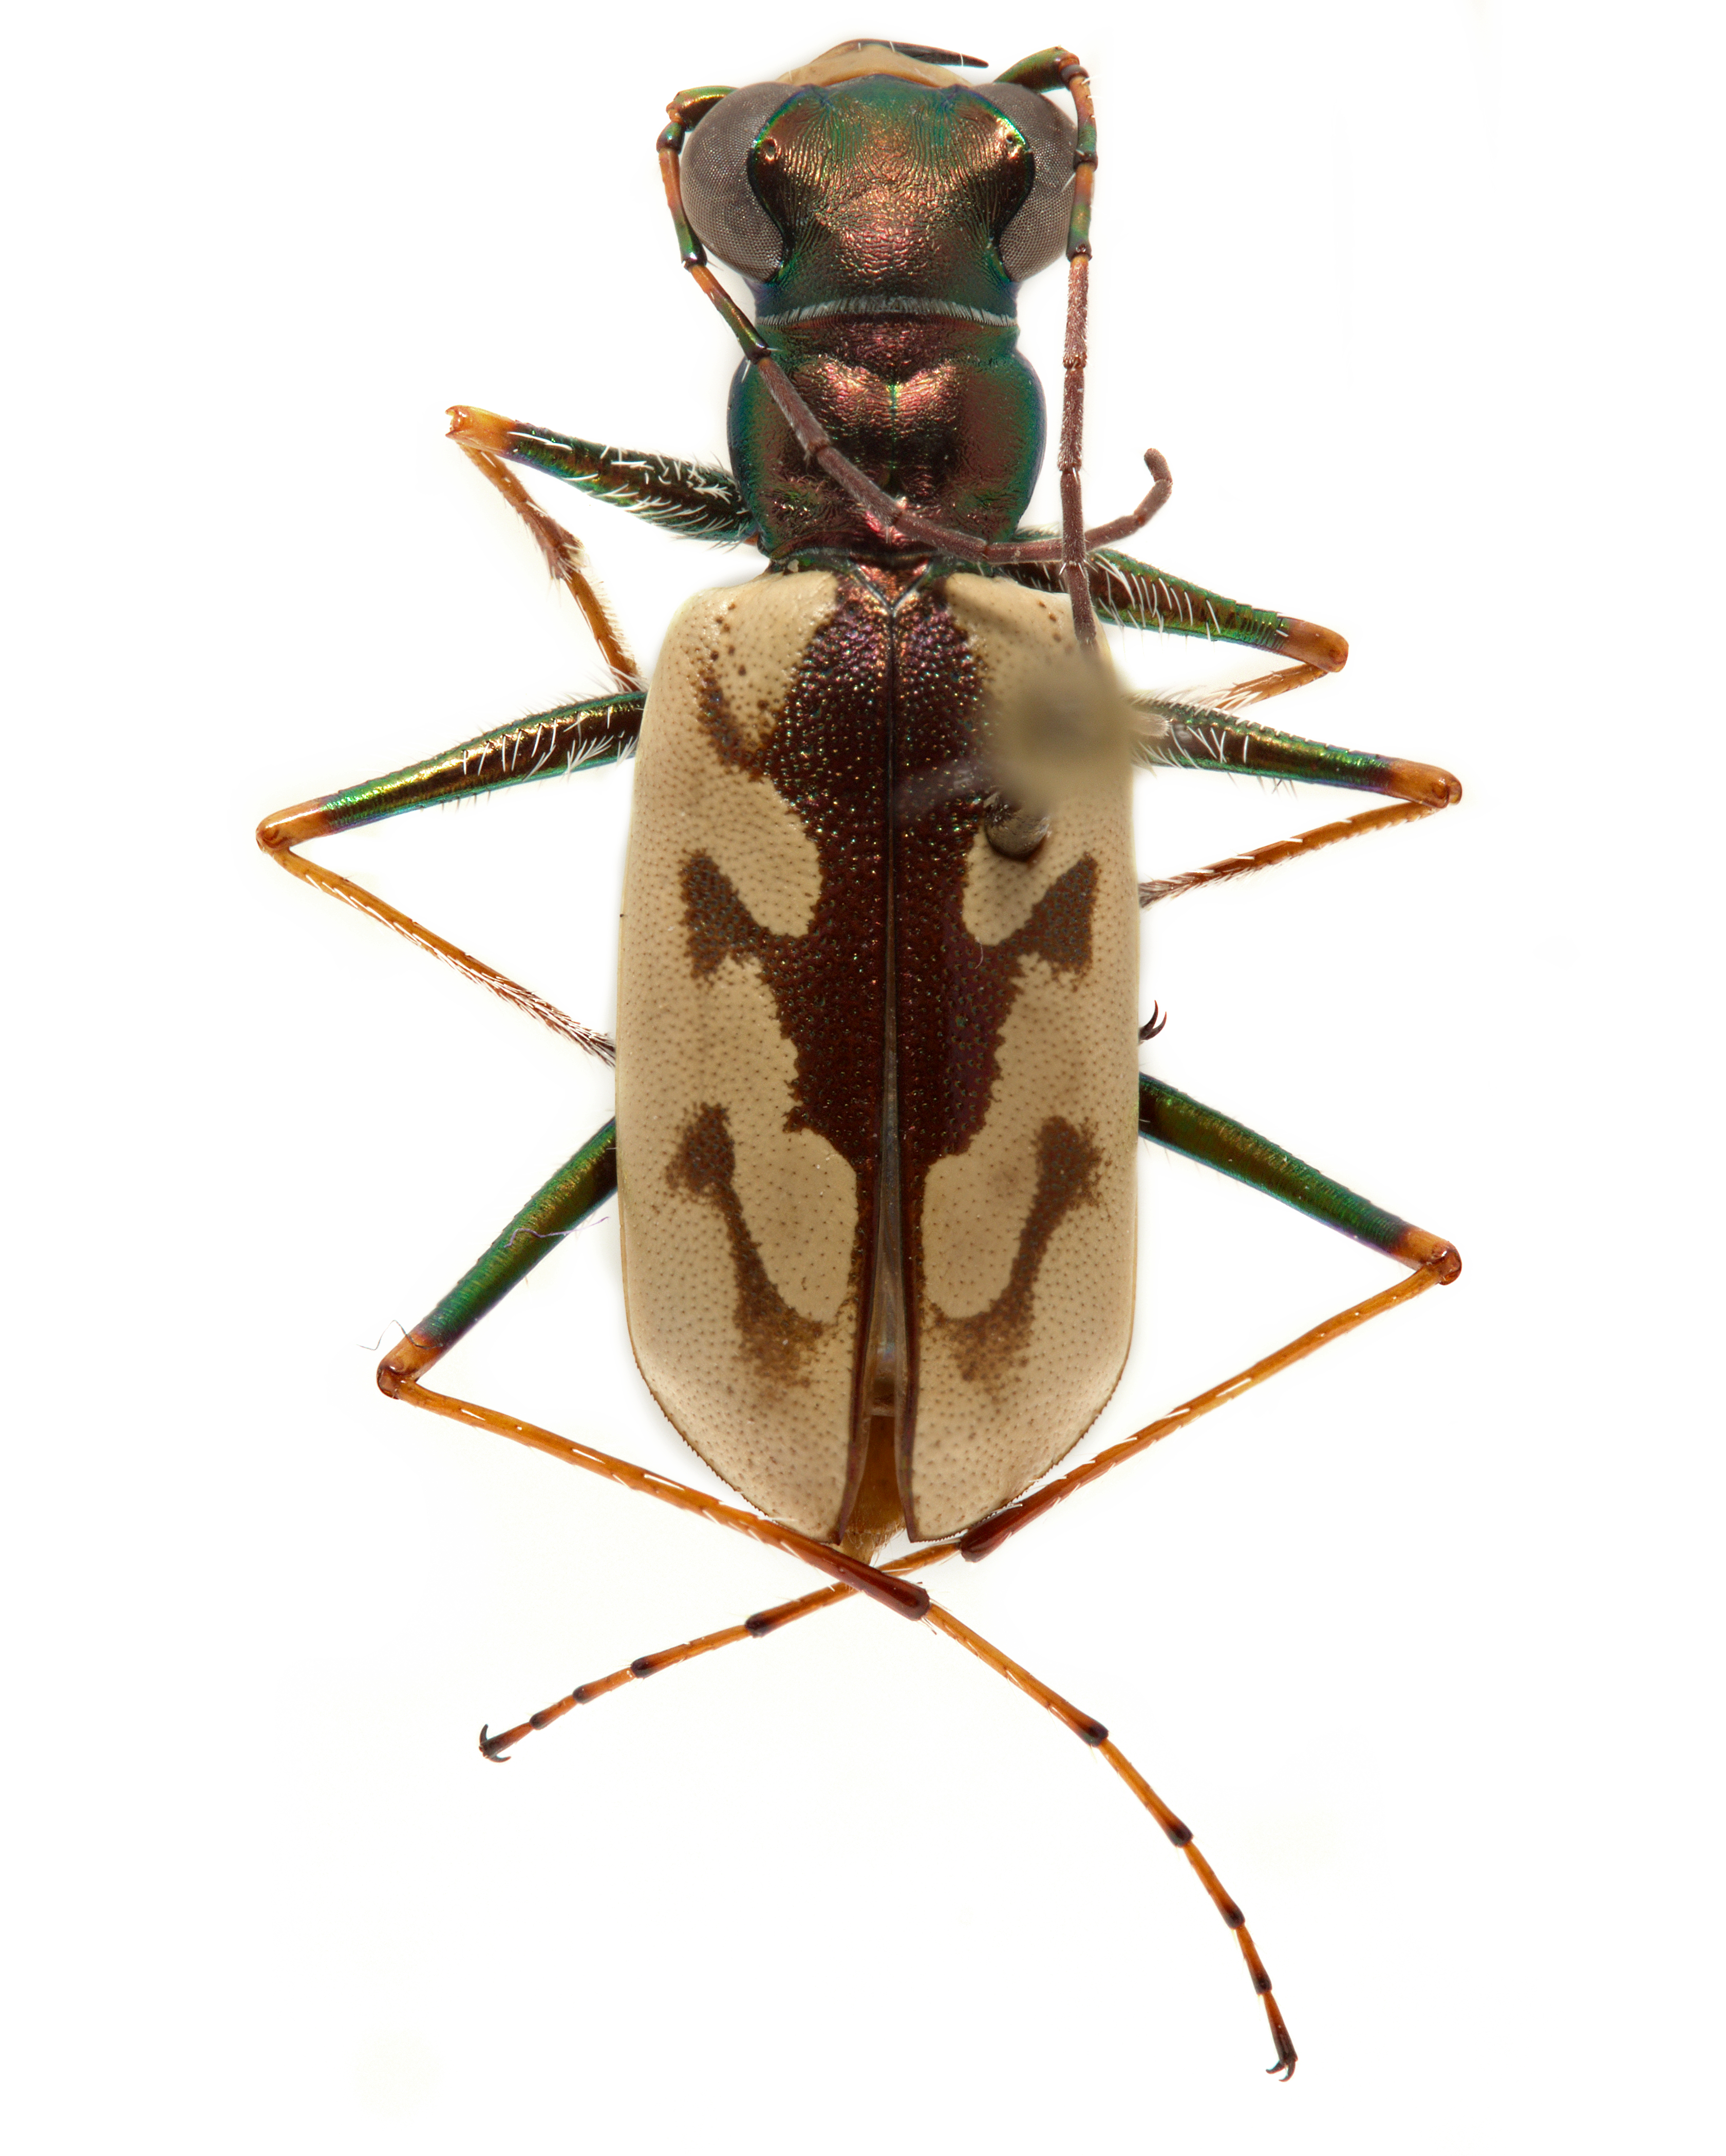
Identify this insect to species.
Hypaetha intricata
